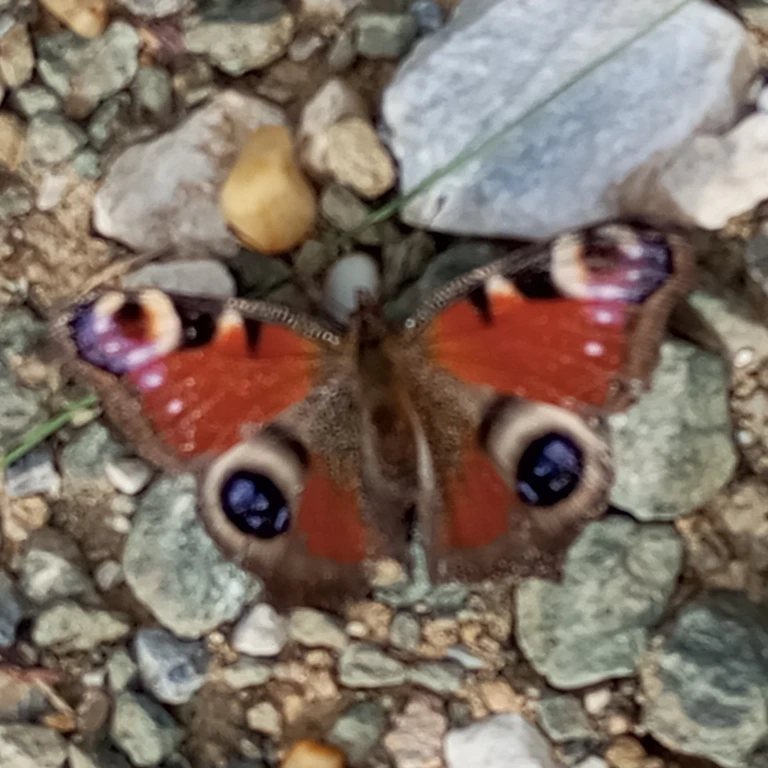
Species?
Aglais io
